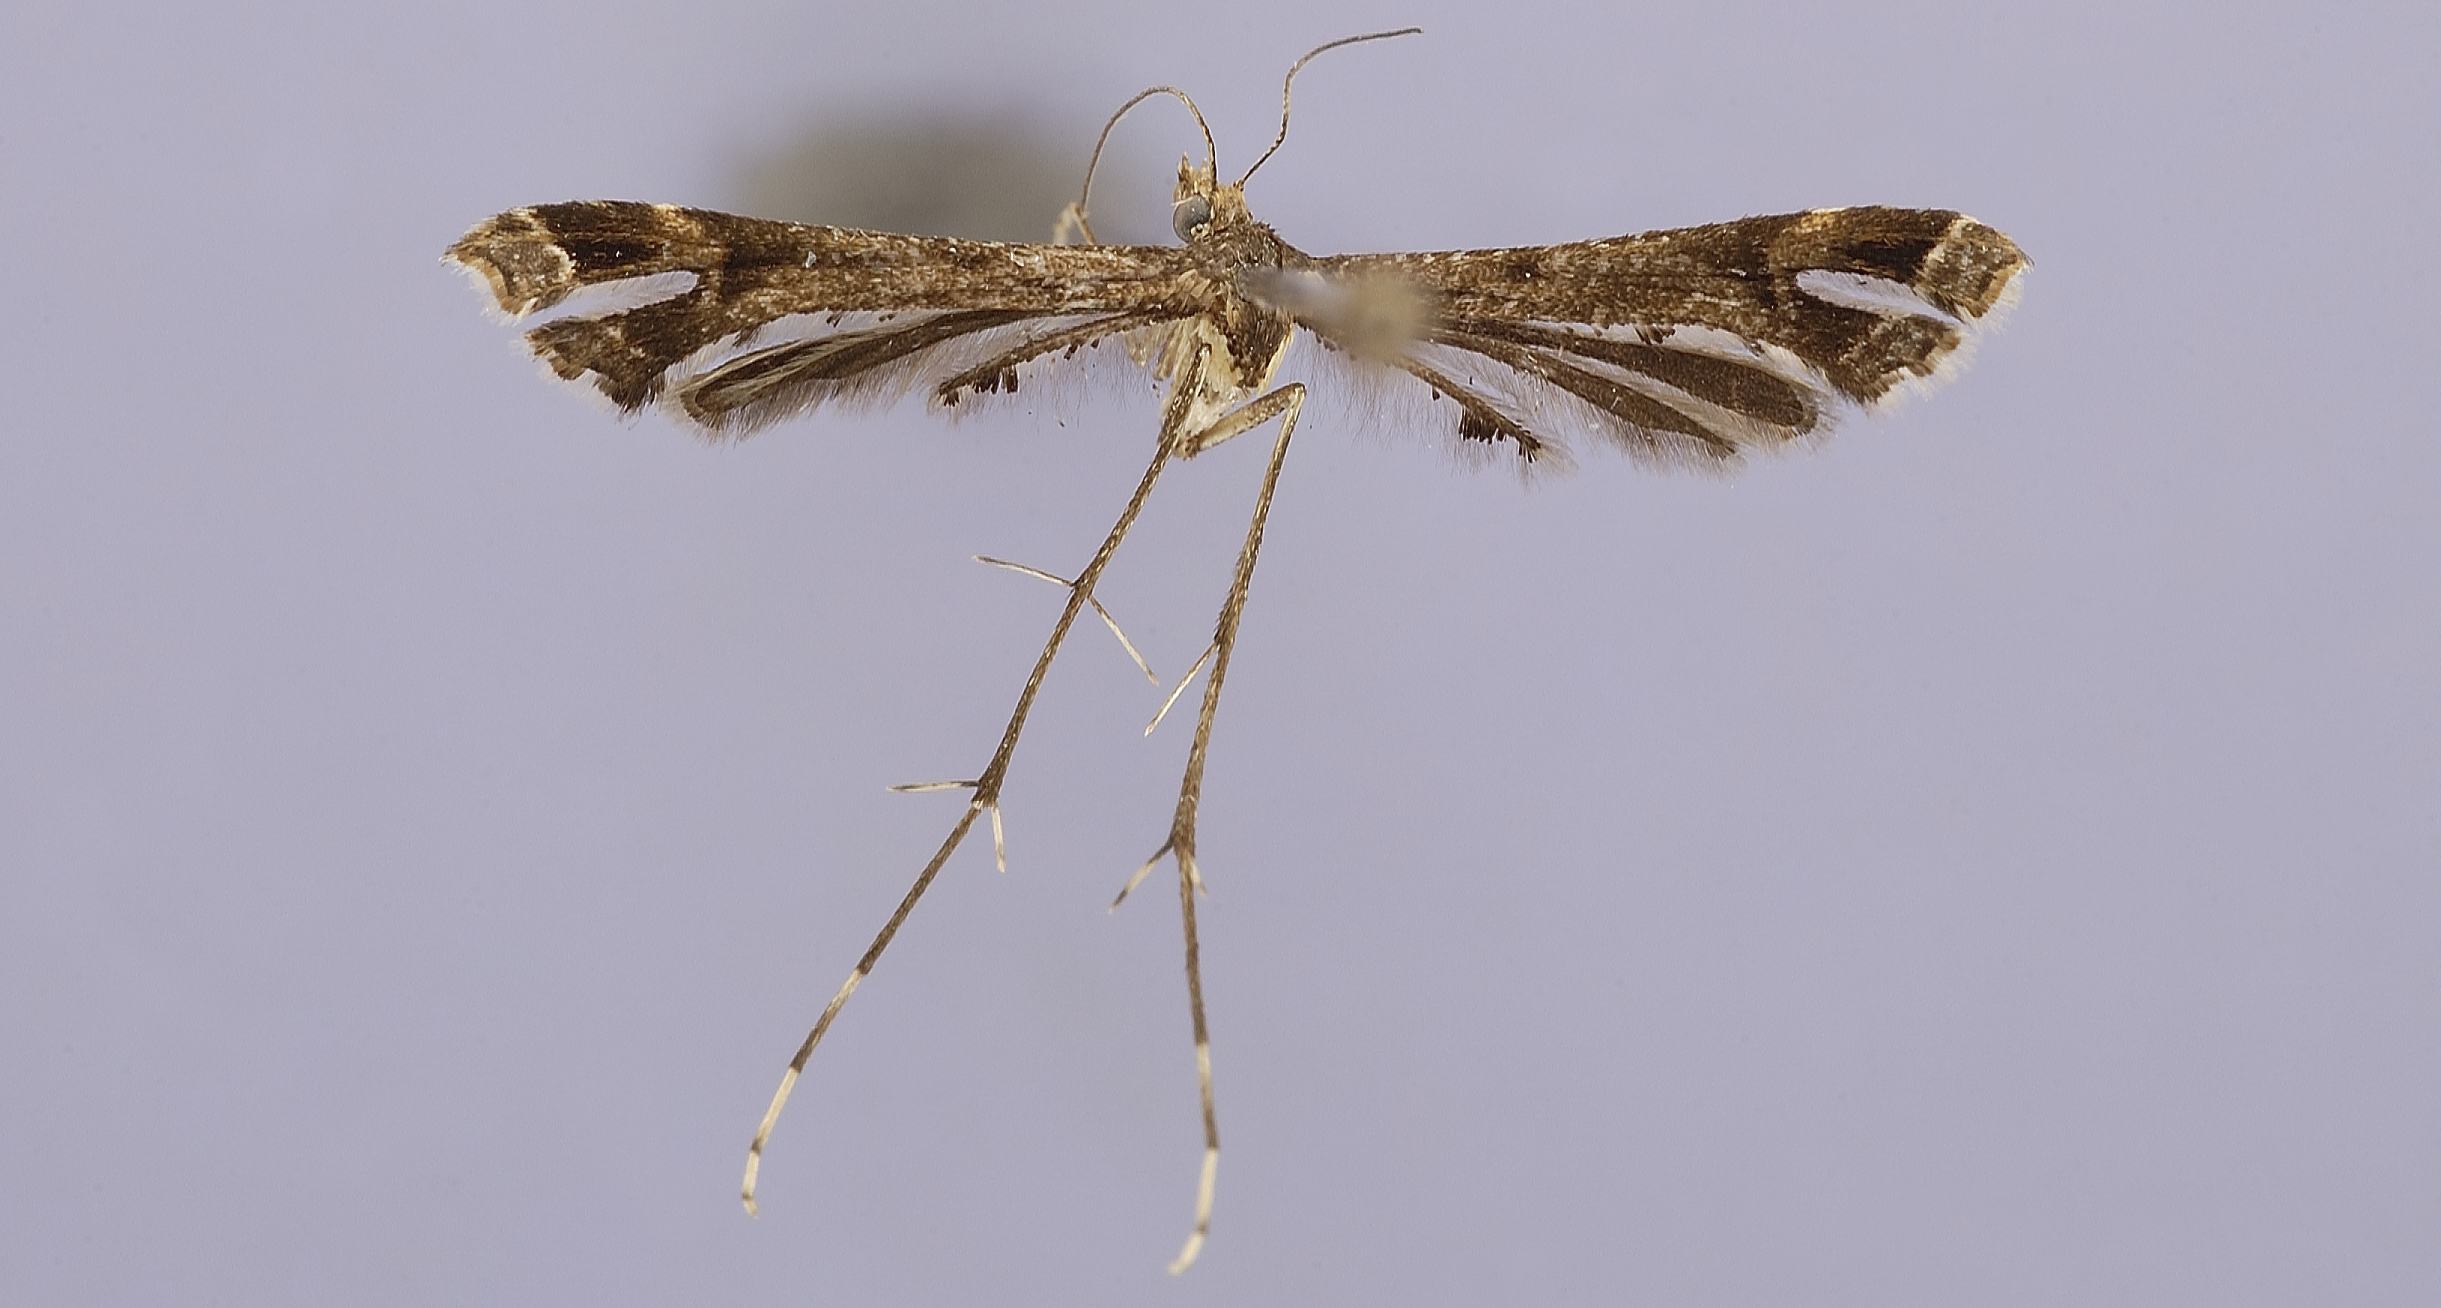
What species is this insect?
Postplatyptilia flinti
